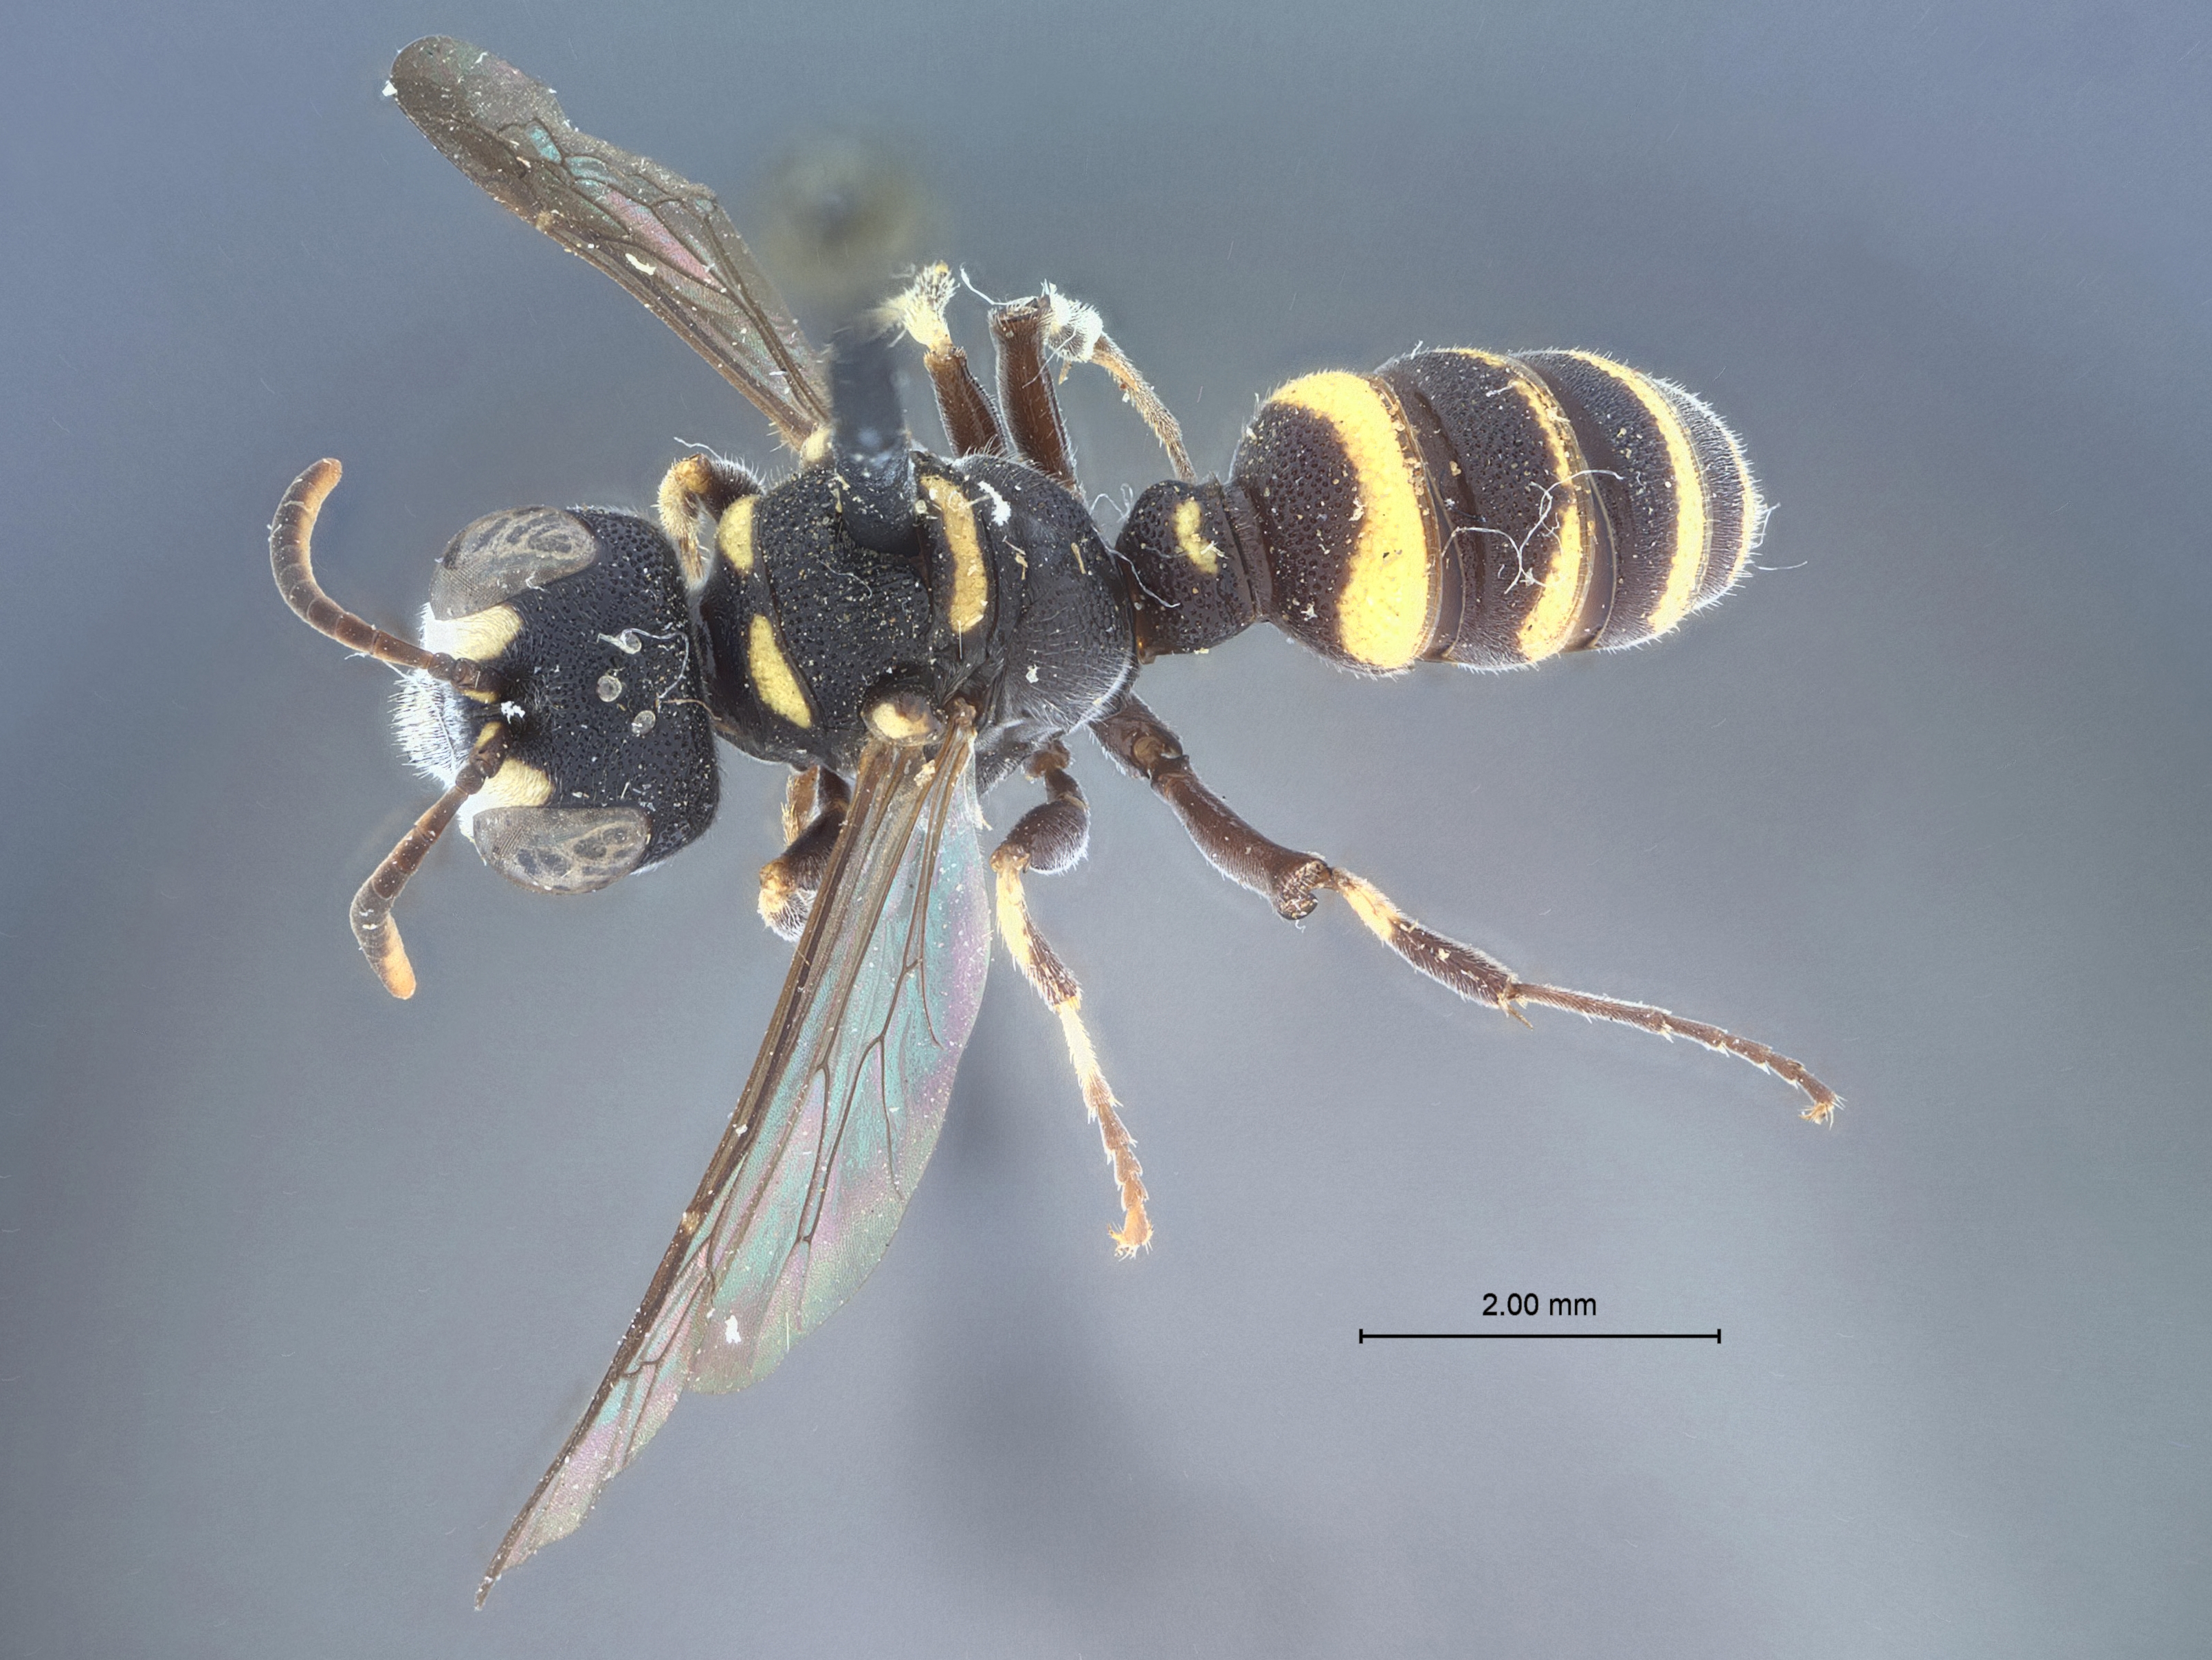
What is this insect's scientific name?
Cerceris kennicottii
